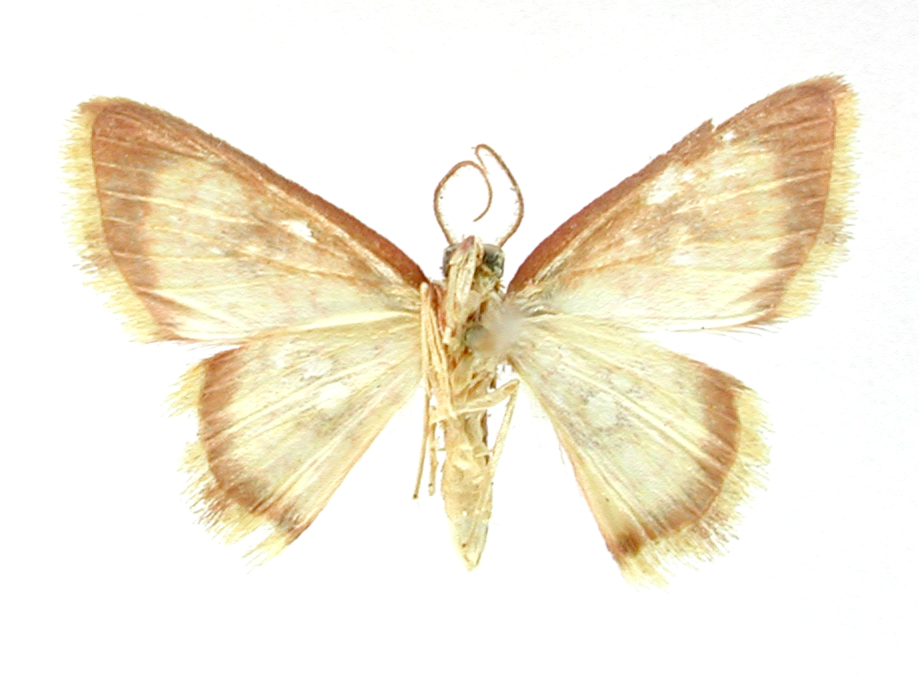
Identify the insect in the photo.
Tricentra brunneomarginata
